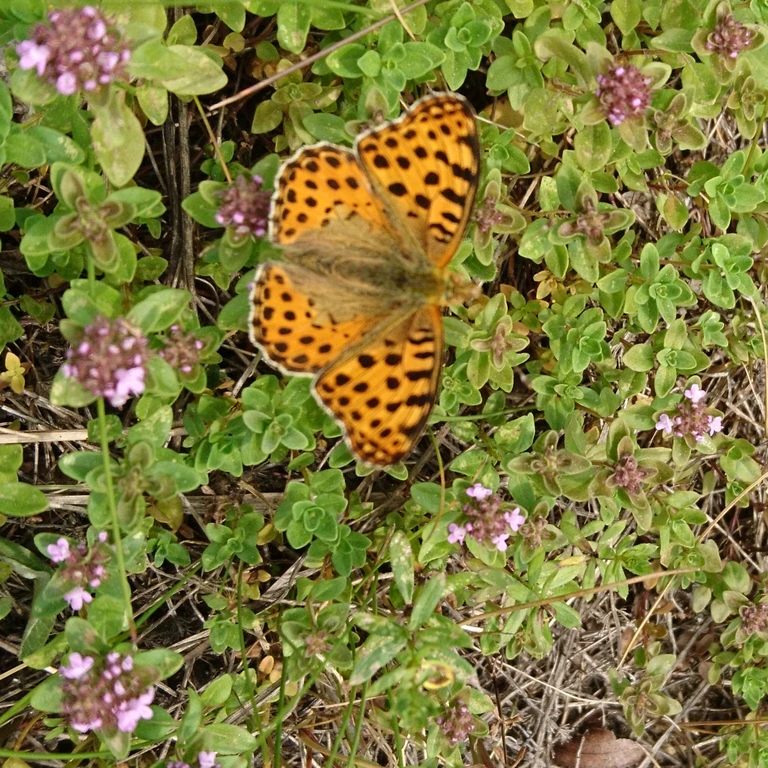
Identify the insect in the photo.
Issoria lathonia
